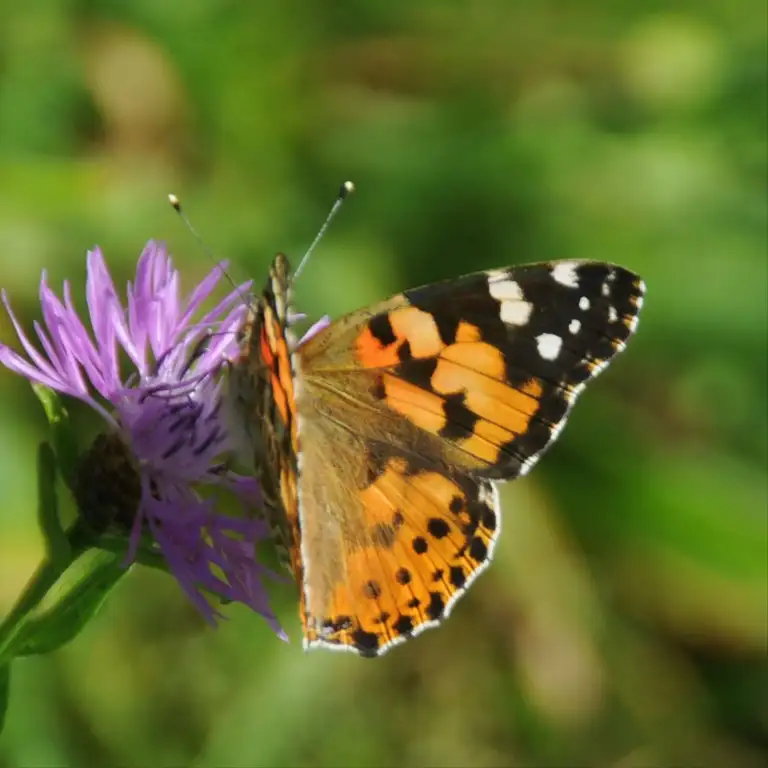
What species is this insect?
Vanessa cardui
